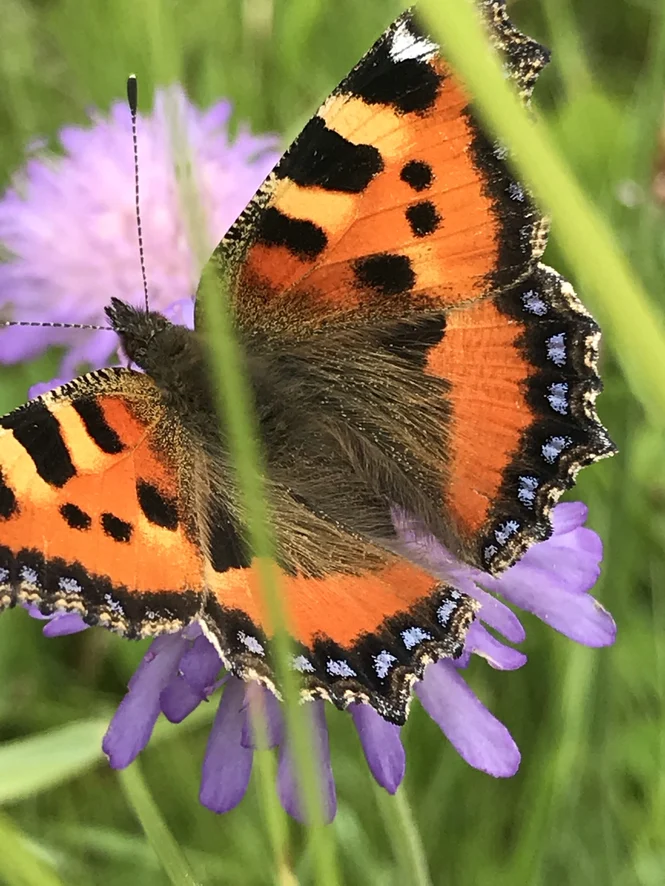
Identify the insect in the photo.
Aglais urticae
